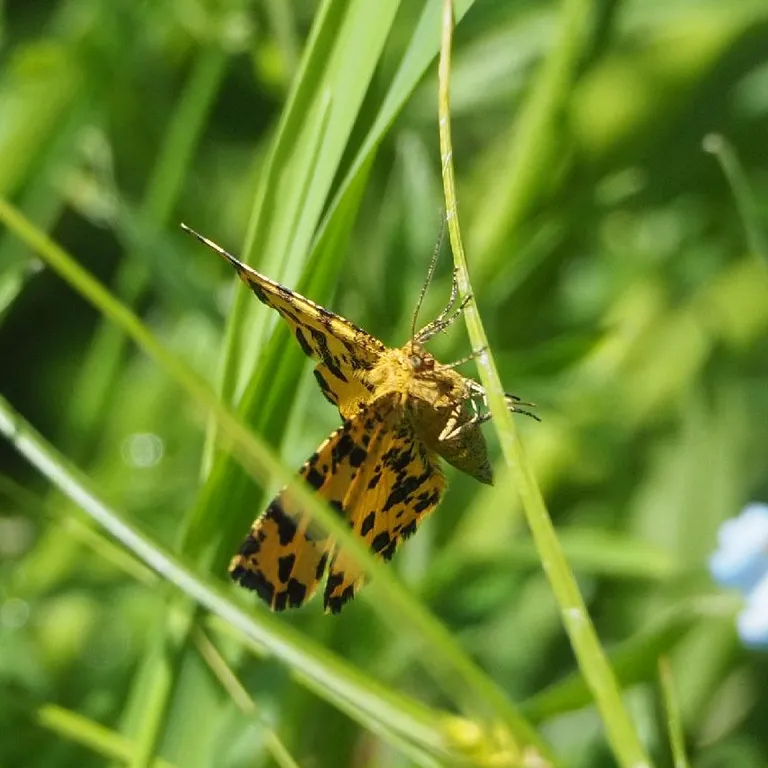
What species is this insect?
Pseudopanthera macularia
